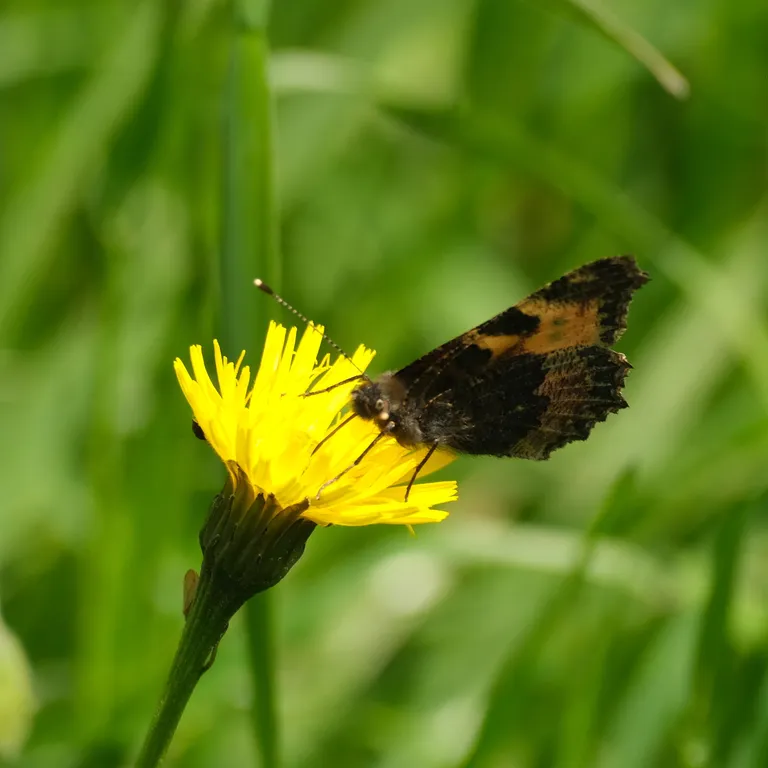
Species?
Aglais urticae
